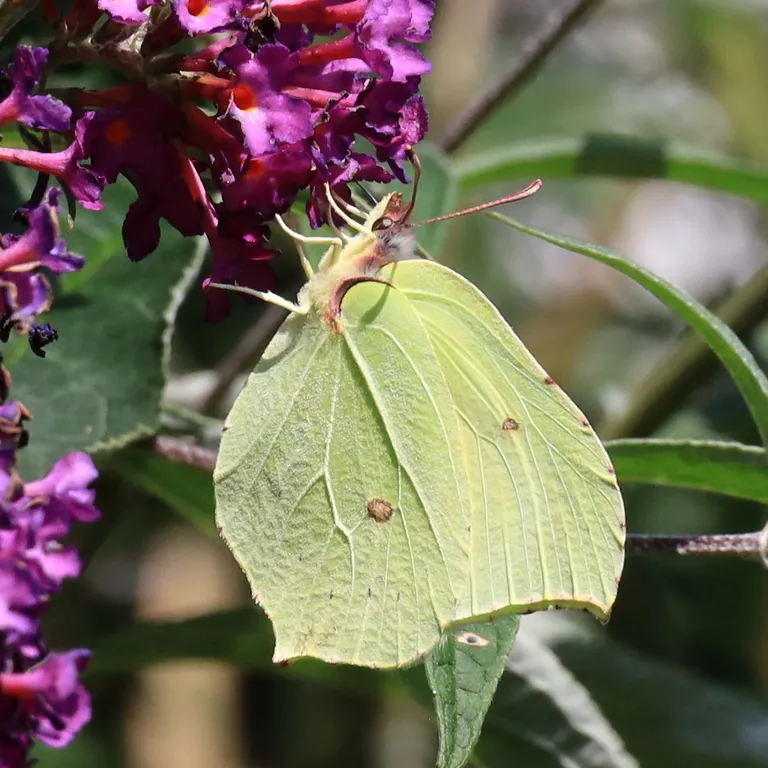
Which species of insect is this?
Gonepteryx rhamni
